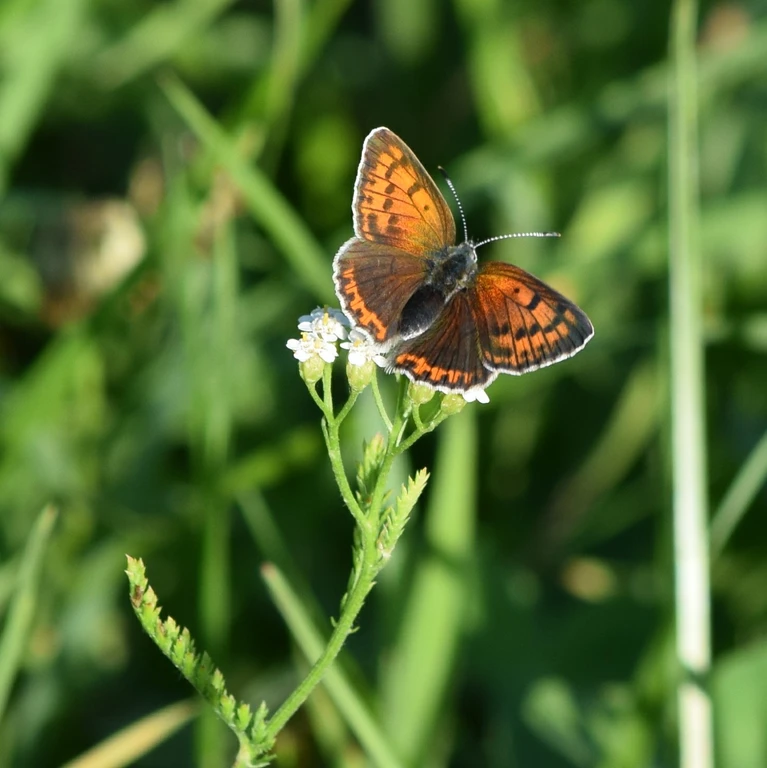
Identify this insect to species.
Lycaena hippothoe (also Palaeochrysophanus hippothoe)
